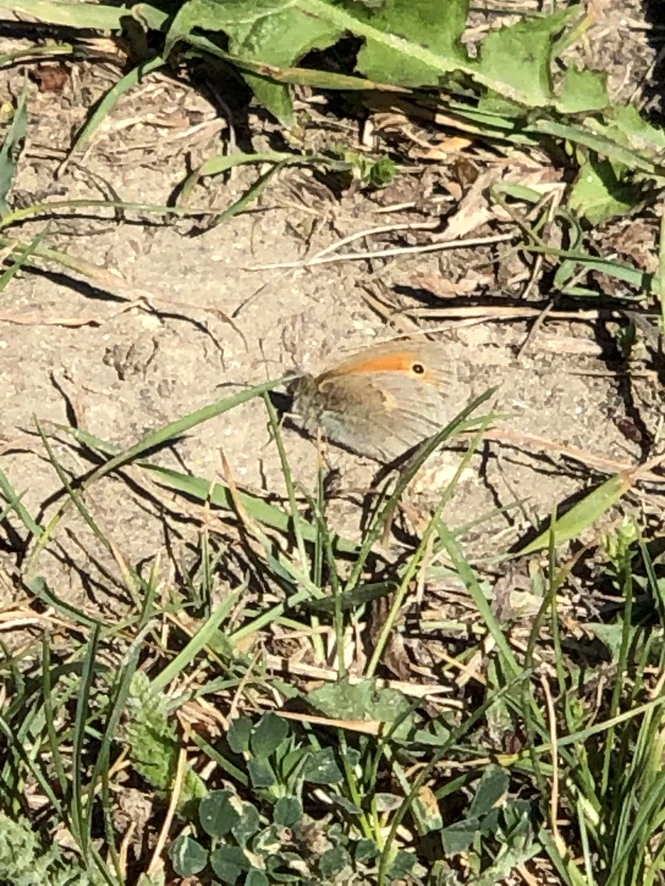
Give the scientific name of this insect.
Coenonympha pamphilus
